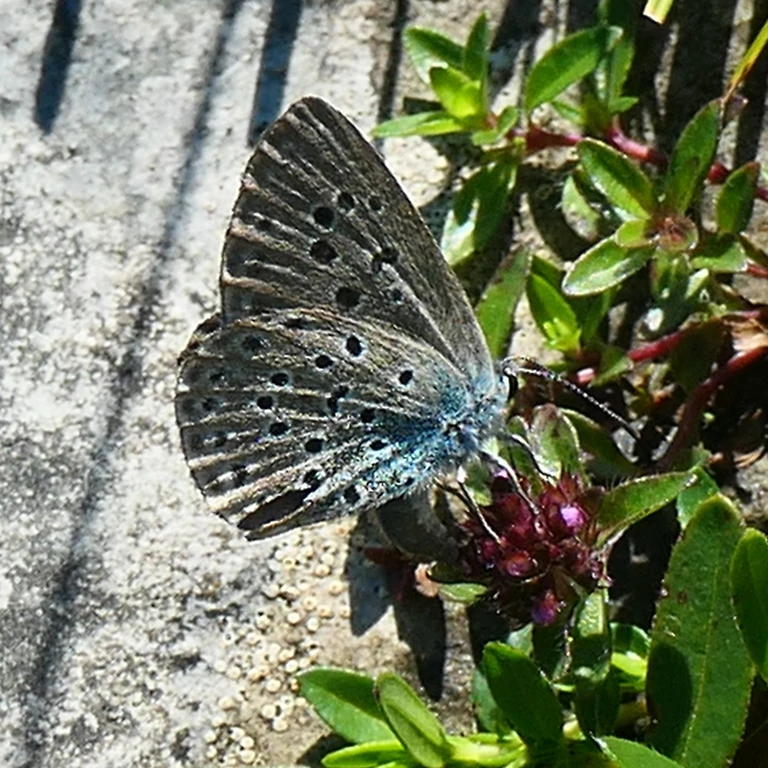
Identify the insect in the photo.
Phengaris arion (also Maculinea arion)
